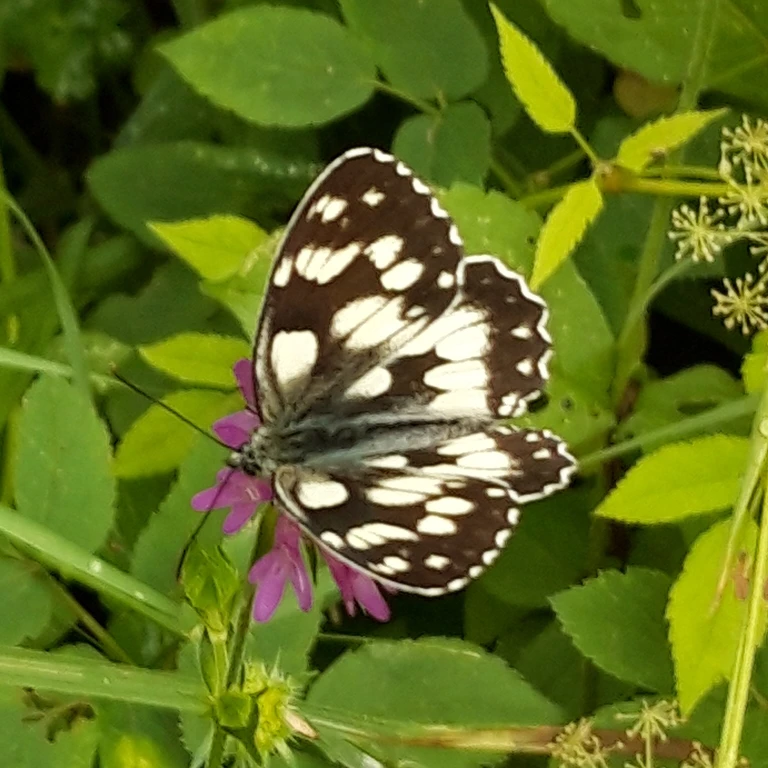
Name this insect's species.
Melanargia galathea
